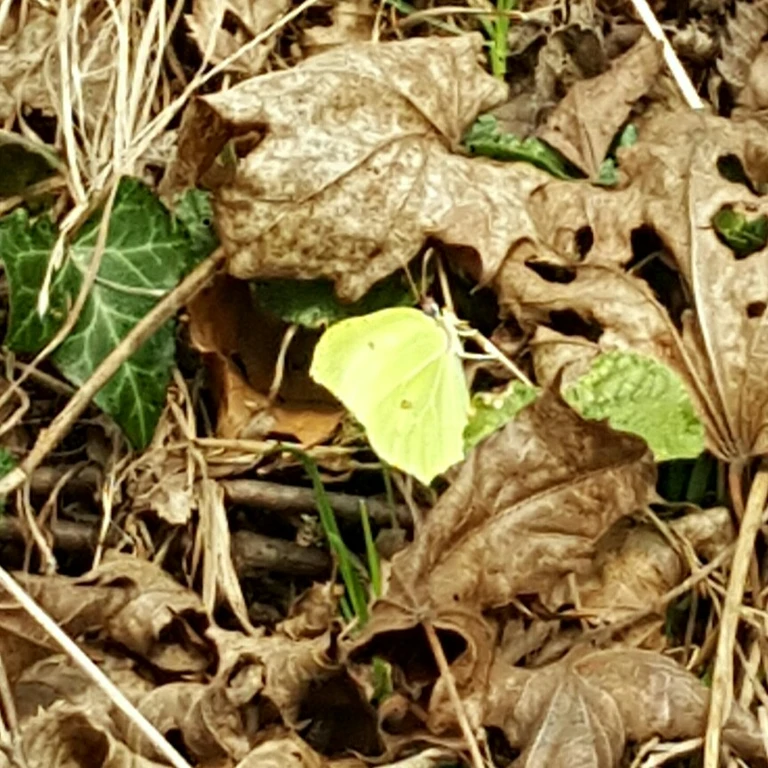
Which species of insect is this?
Gonepteryx rhamni
